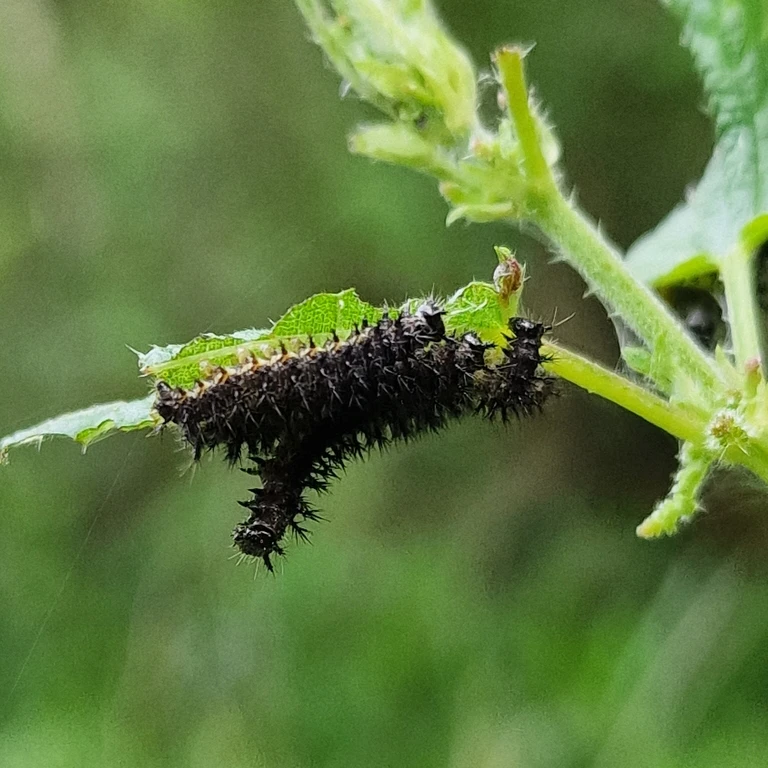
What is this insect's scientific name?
Araschnia levana
